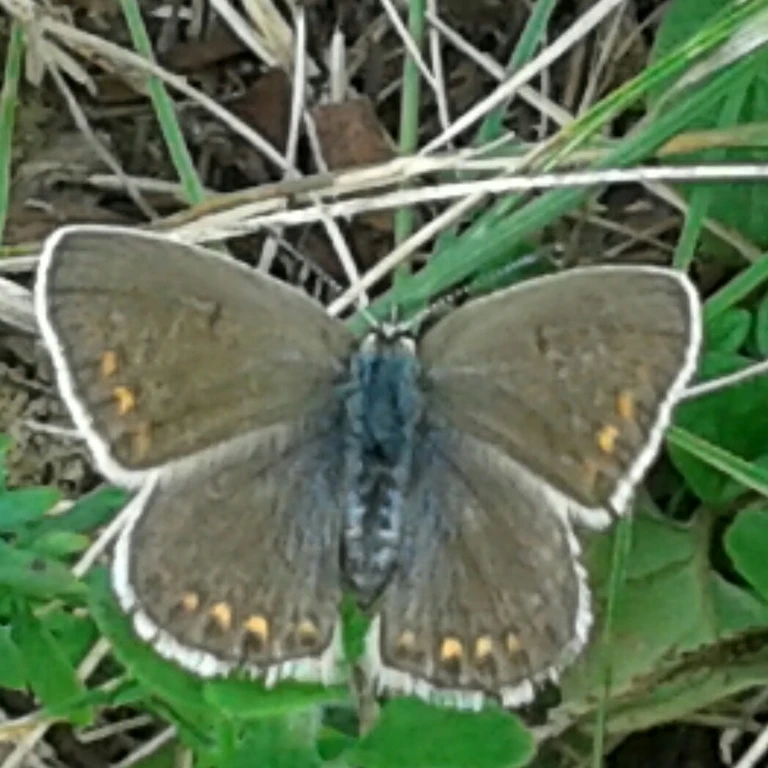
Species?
Polyommatus icarus
